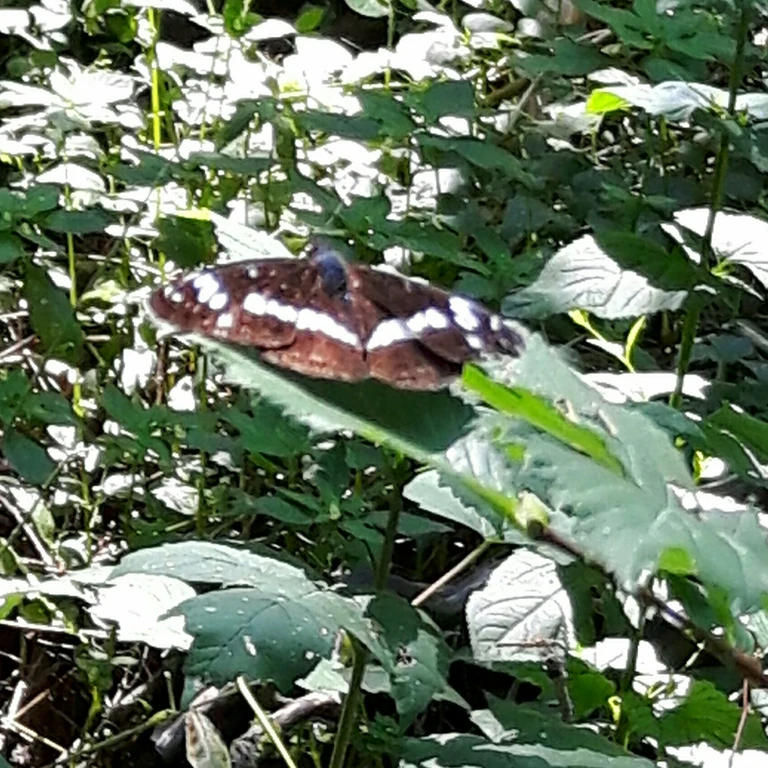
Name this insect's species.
Limenitis camilla (also Ladoga camilla)
